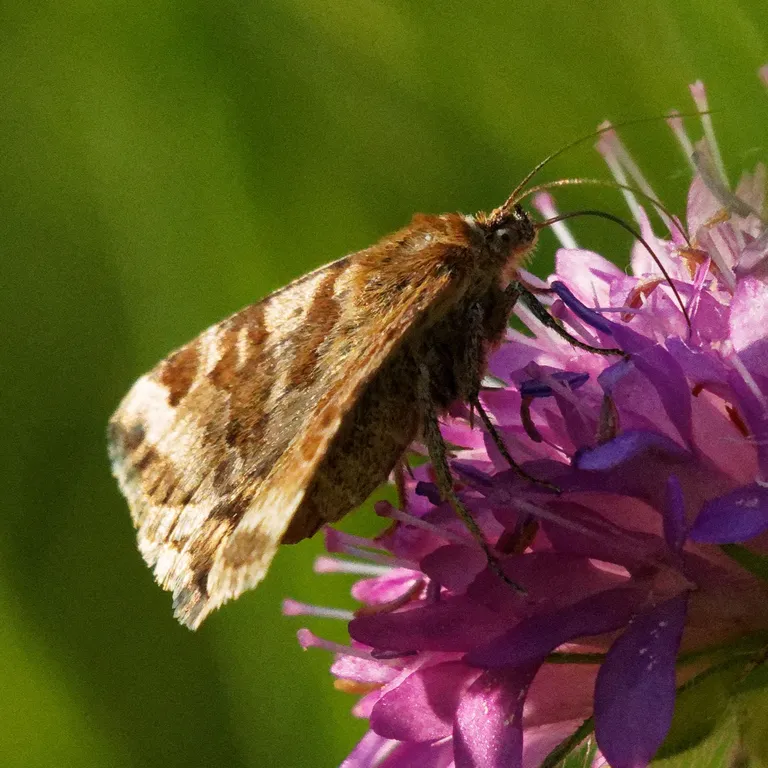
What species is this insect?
Euclidia glyphica
